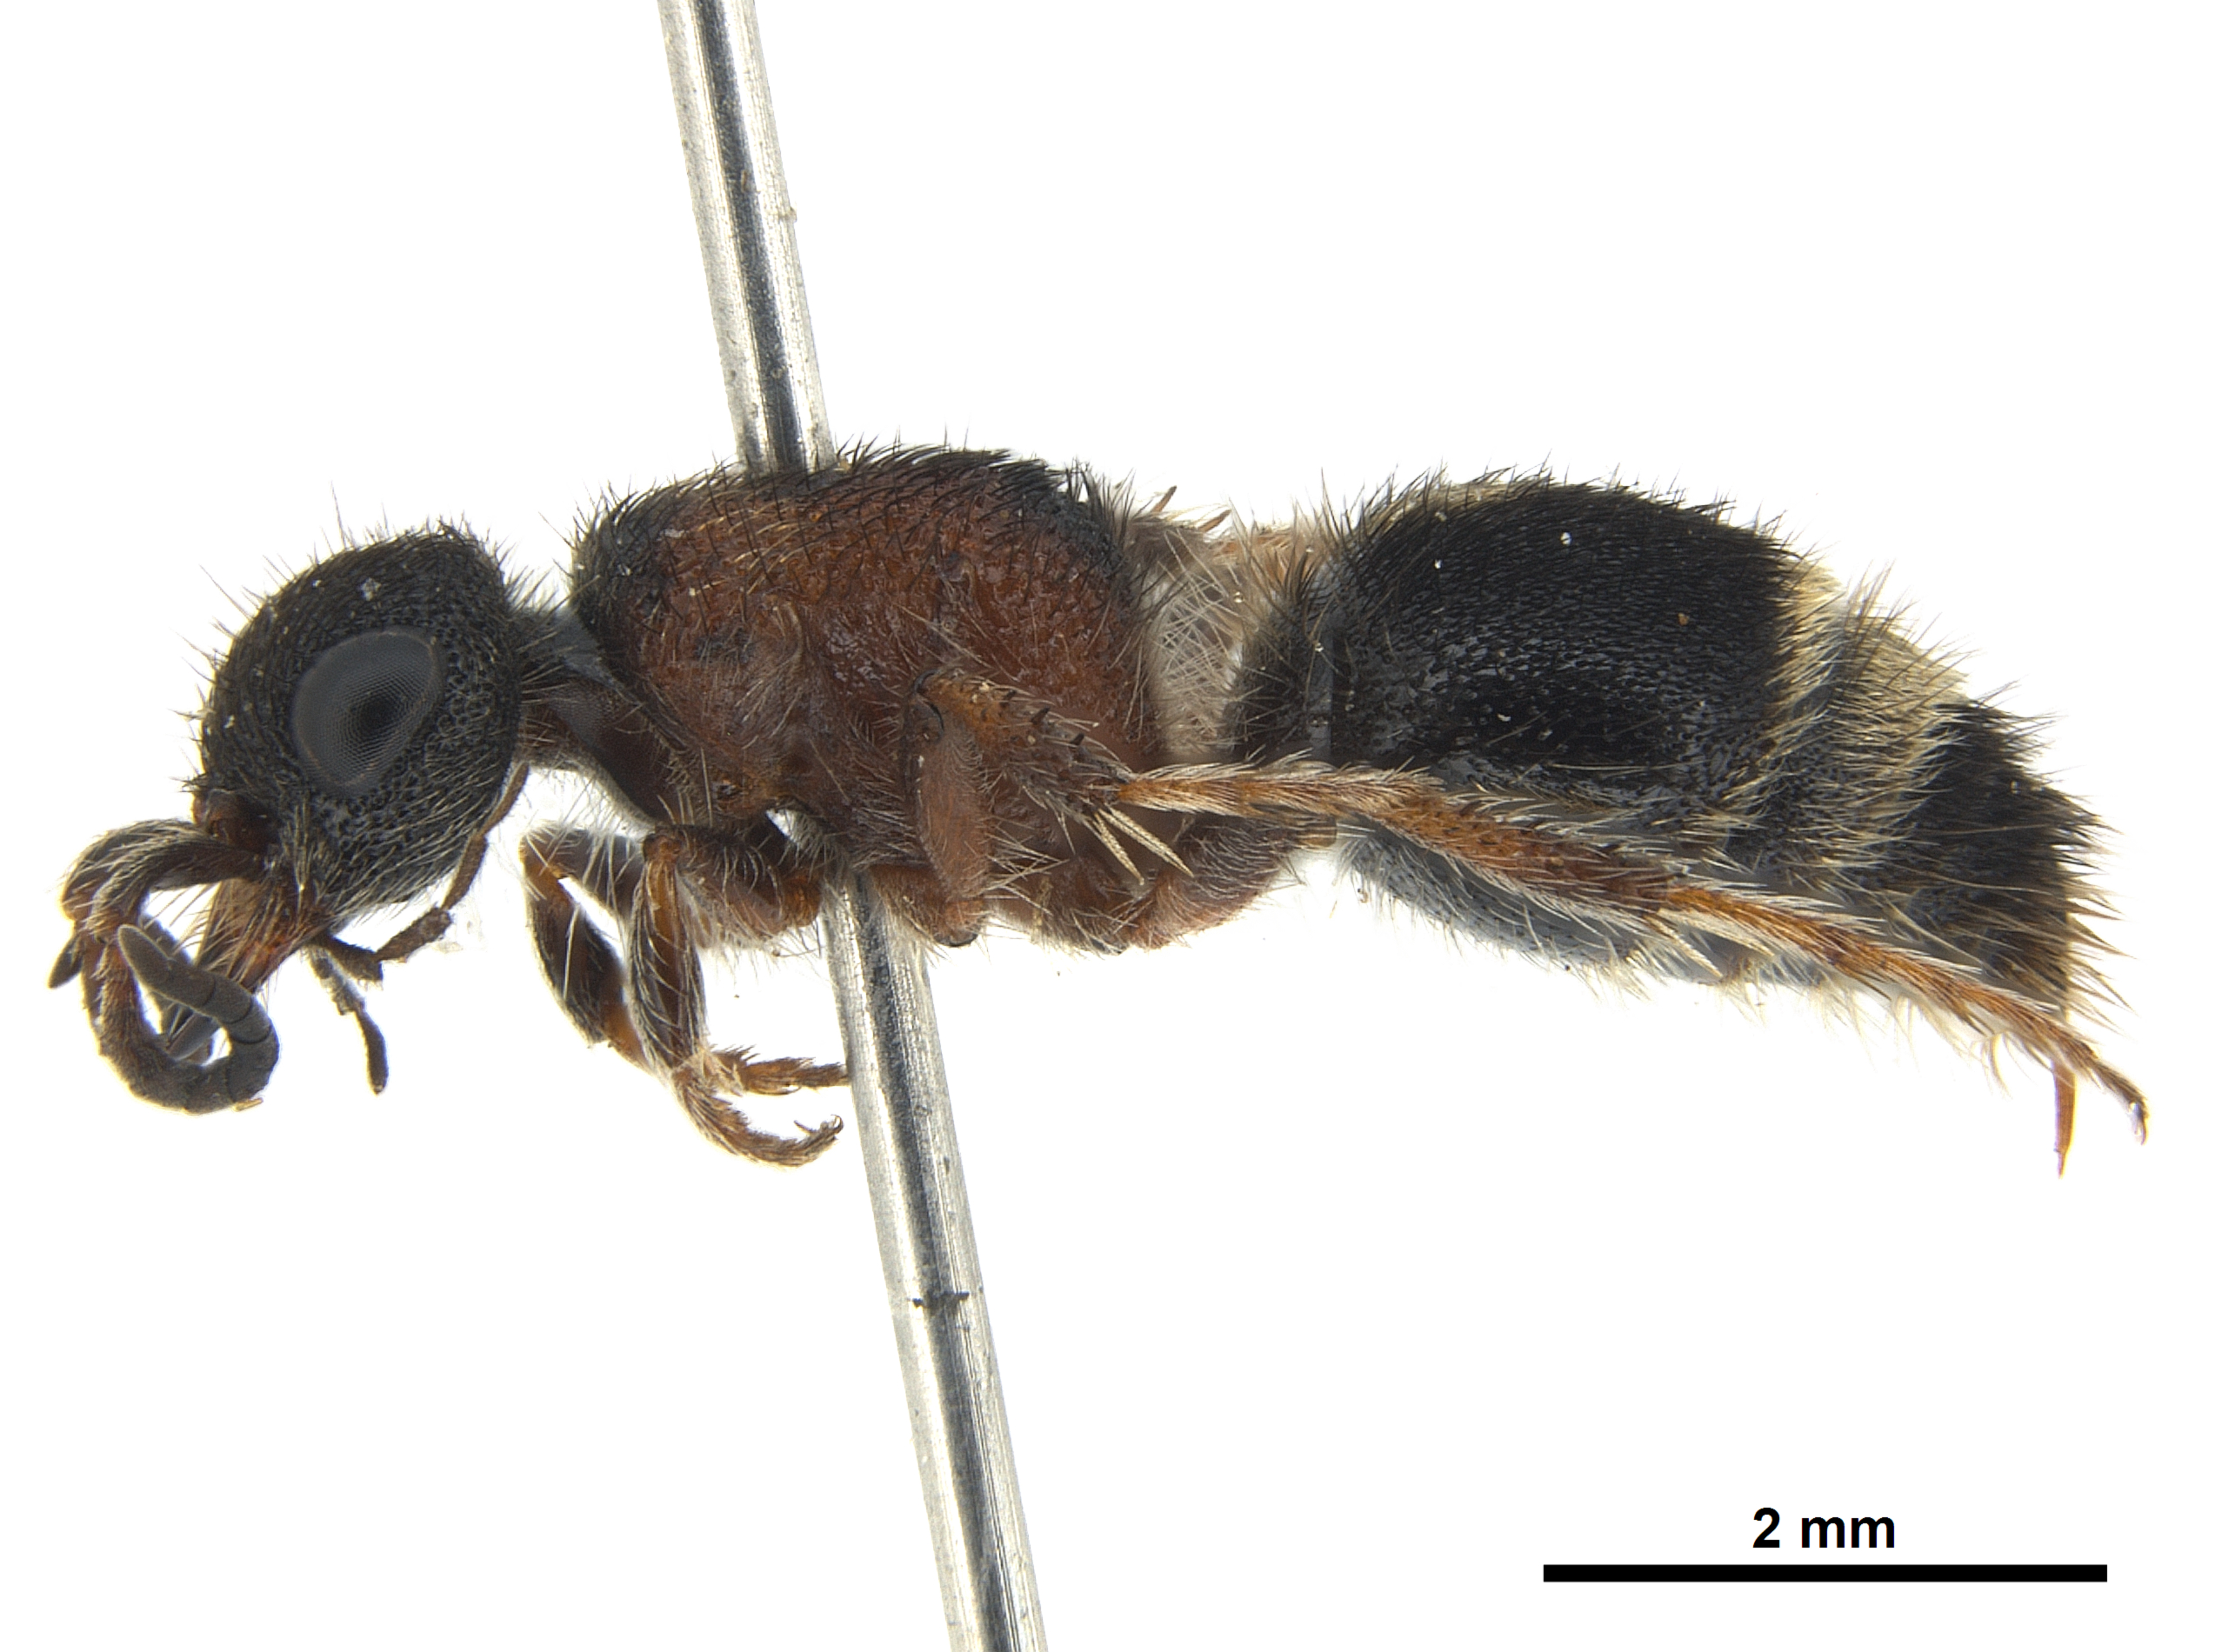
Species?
Smicromyrme lewisi
